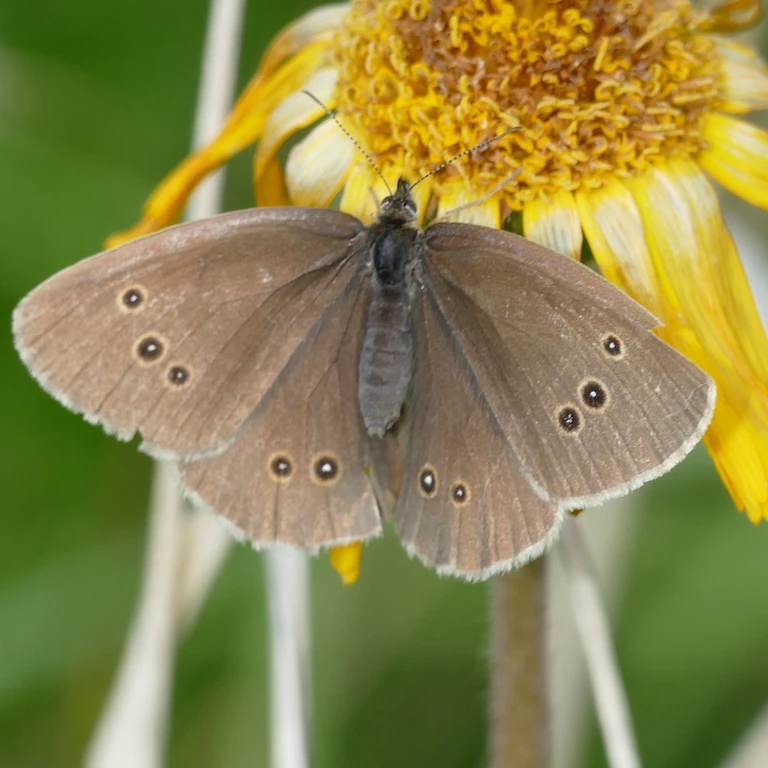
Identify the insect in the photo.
Aphantopus hyperantus
